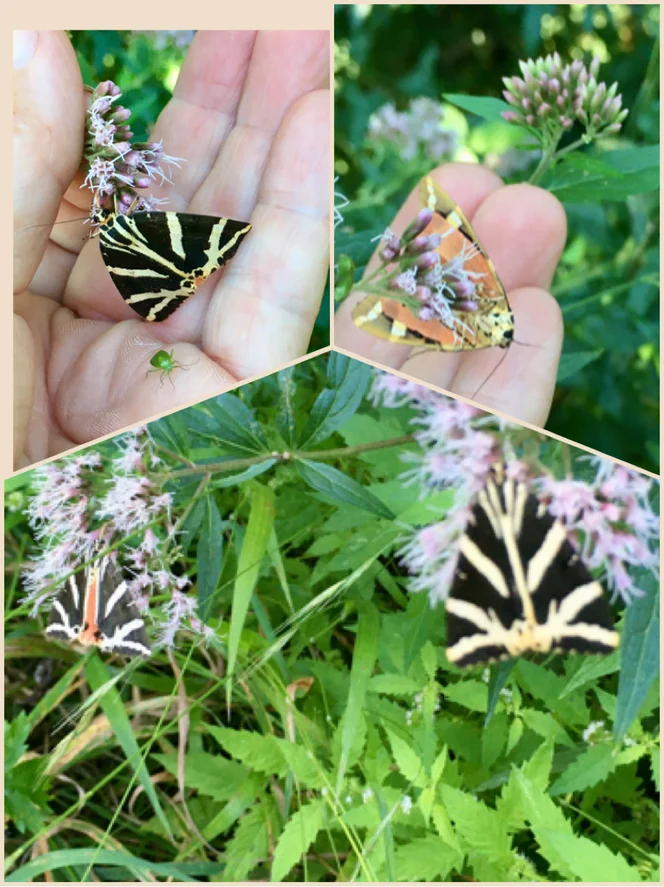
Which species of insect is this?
Euplagia quadripunctaria
